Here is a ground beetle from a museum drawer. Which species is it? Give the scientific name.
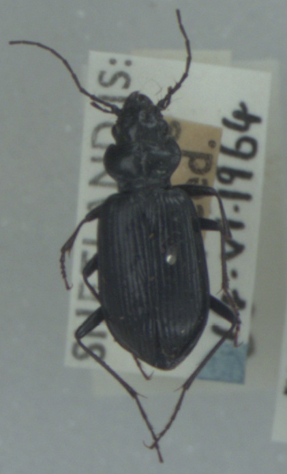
Nebria rufescens
